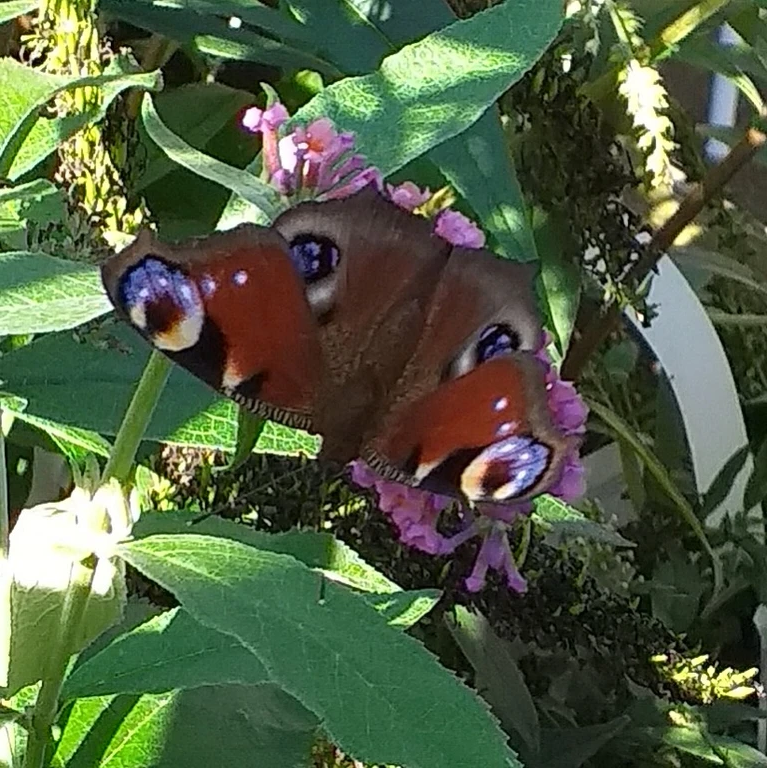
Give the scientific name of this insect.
Aglais io
